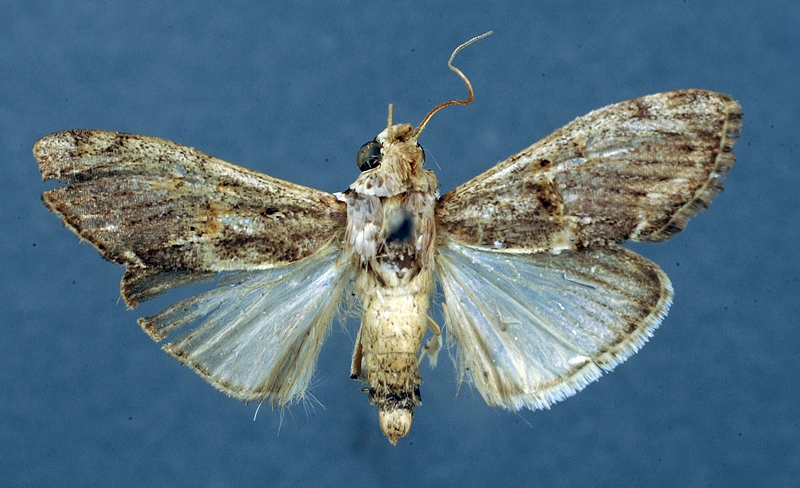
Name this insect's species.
Jocara vimina
